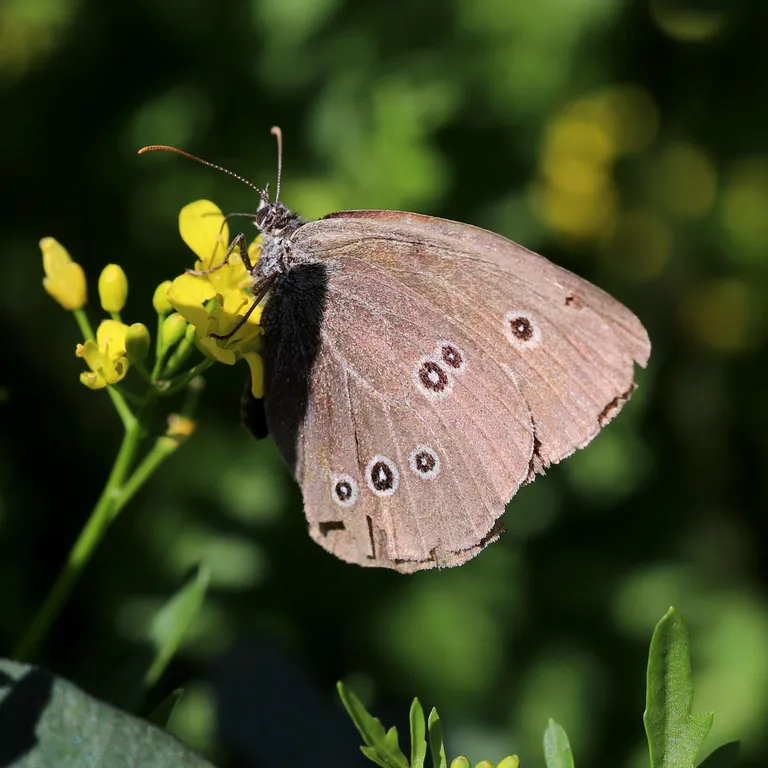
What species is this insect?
Aphantopus hyperantus
